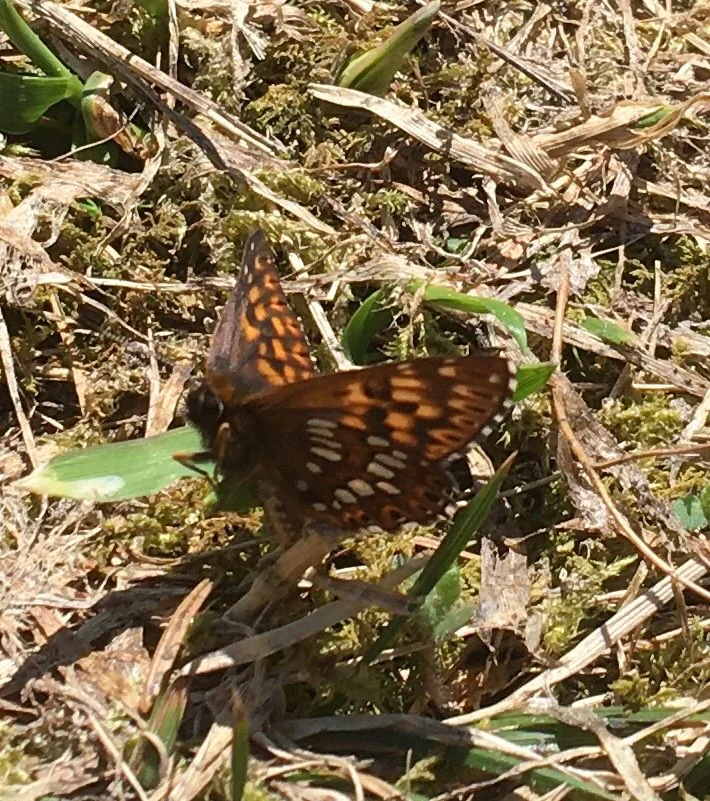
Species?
Hamearis lucina
